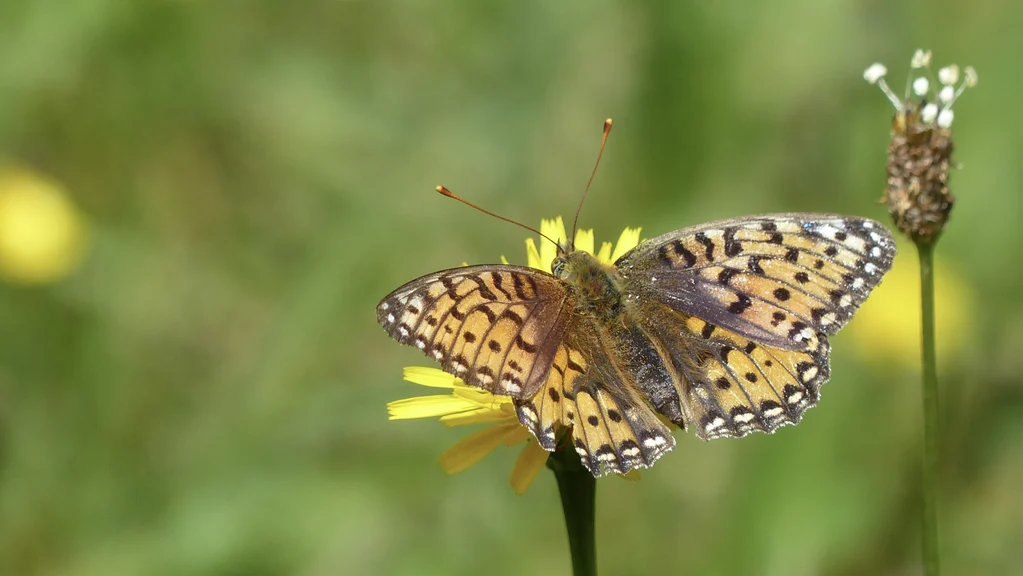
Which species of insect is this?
Speyeria aglaja
